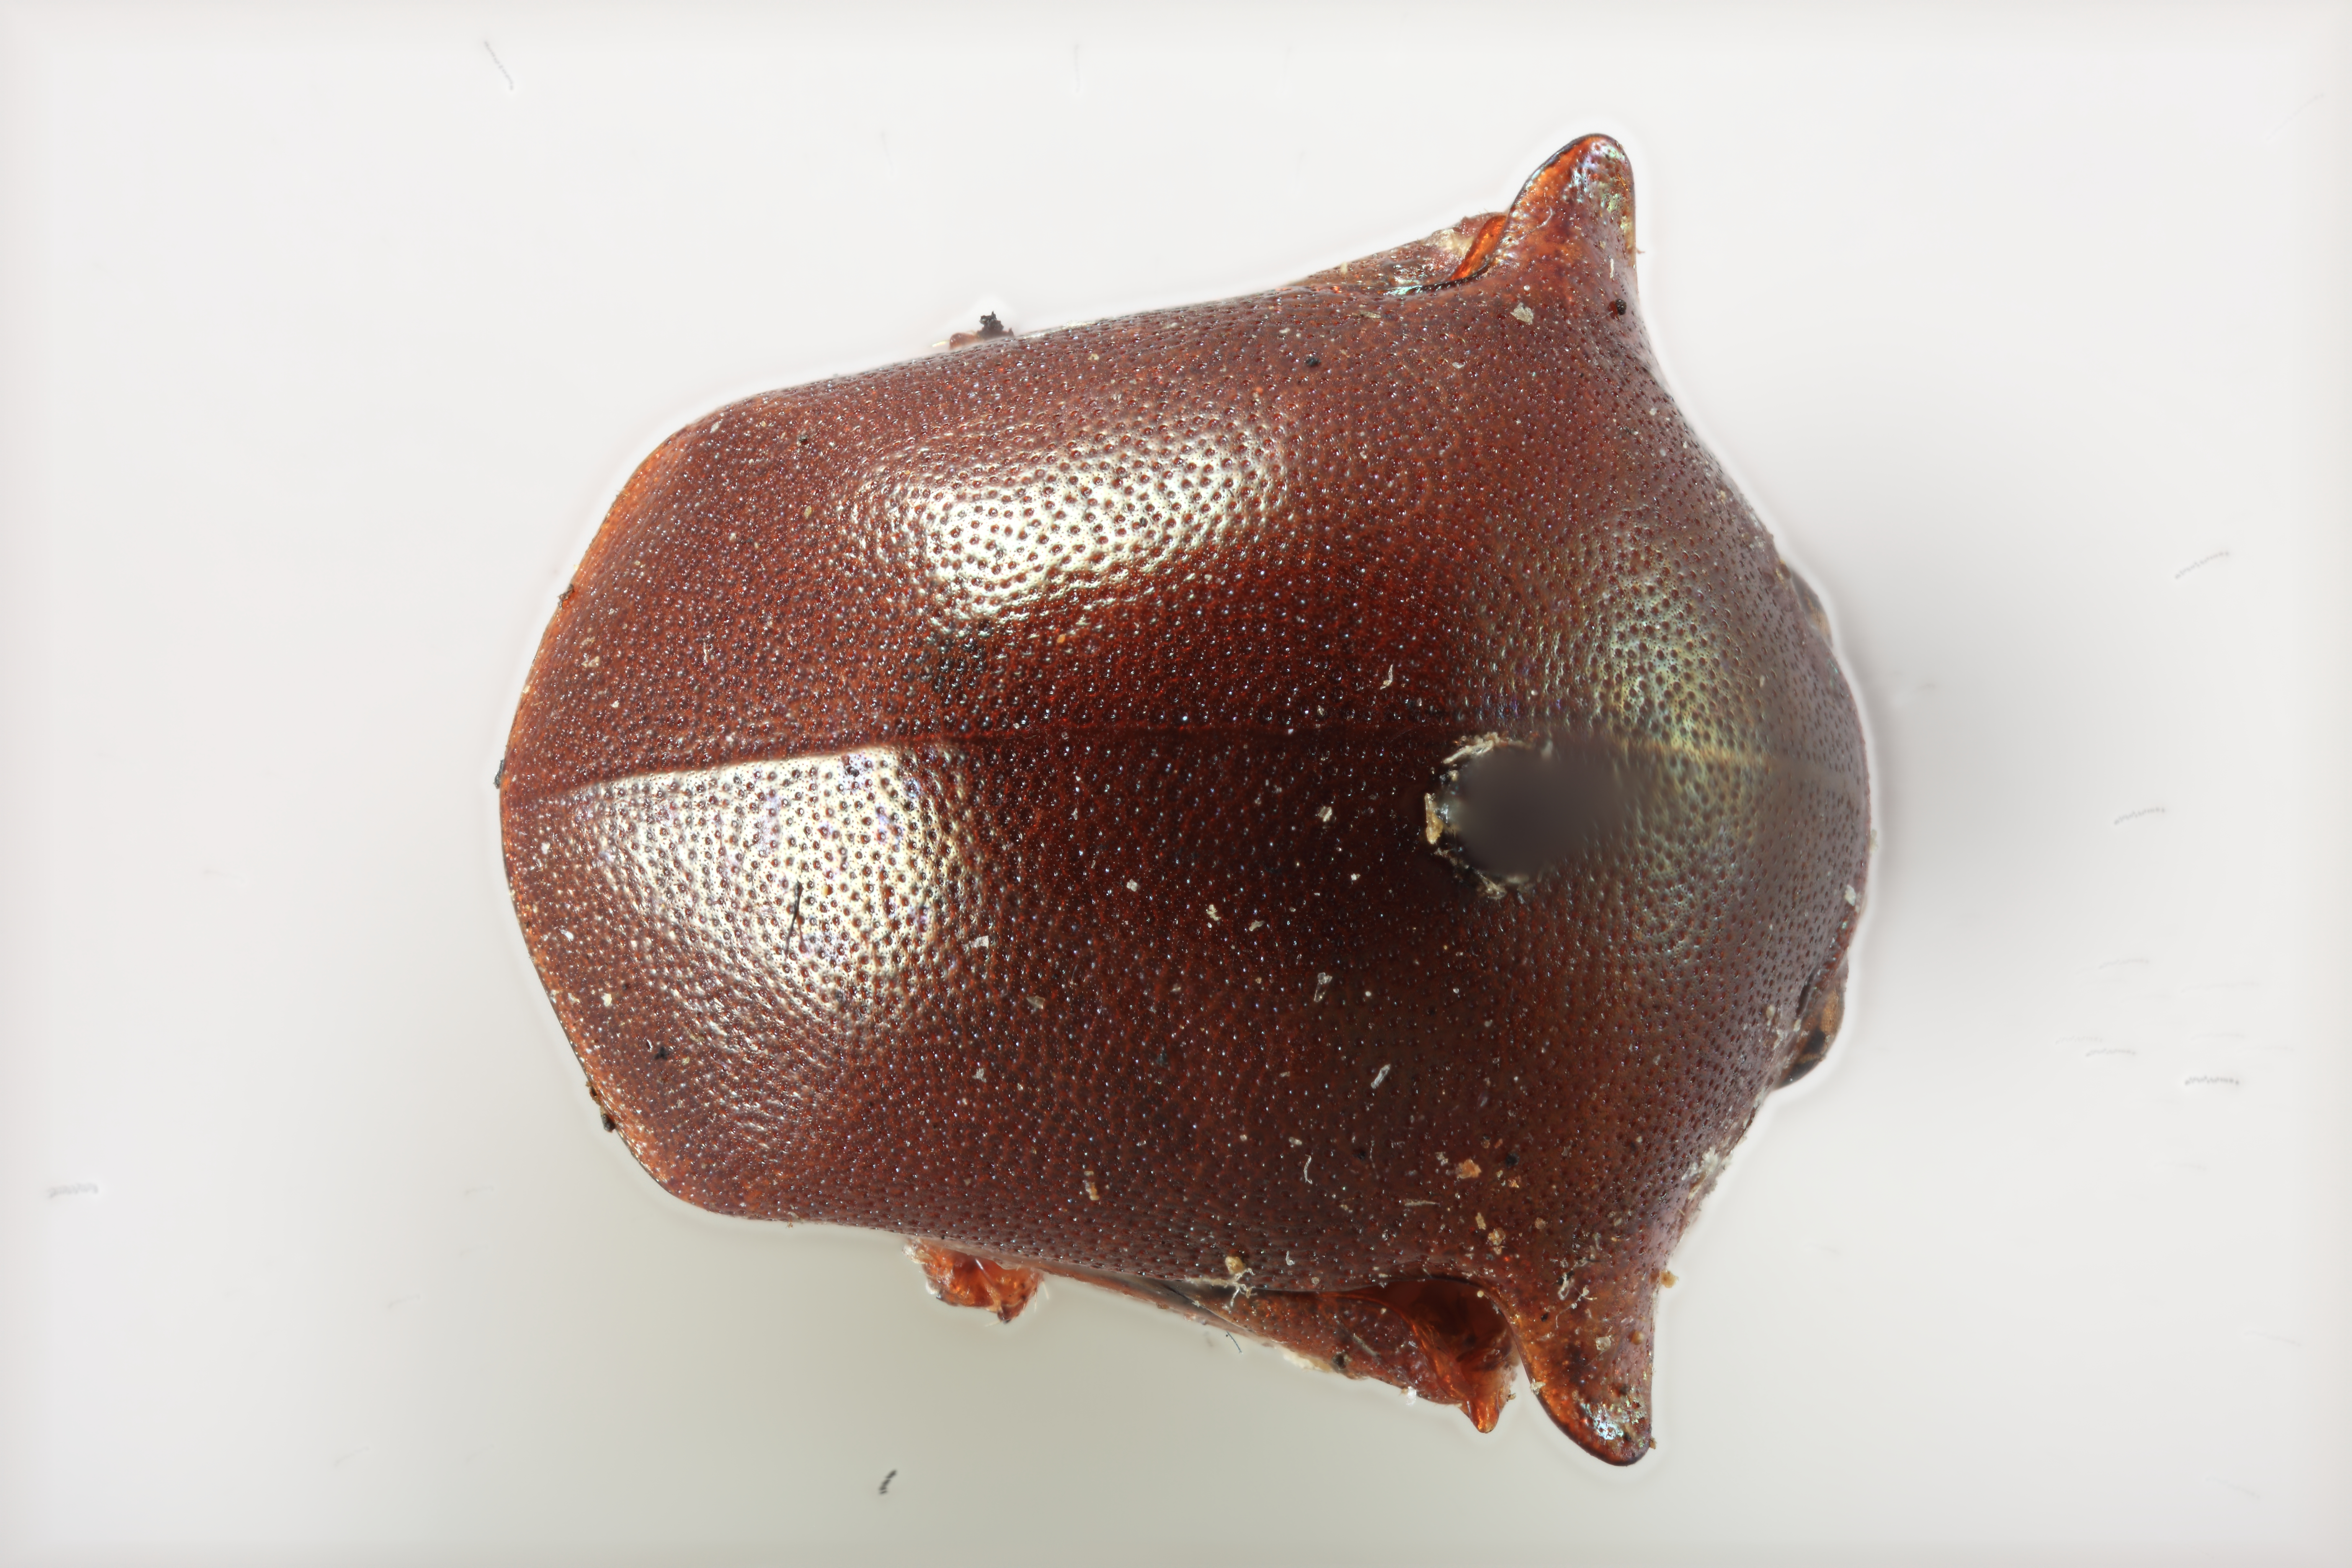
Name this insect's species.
Chelyoidea brunnea
